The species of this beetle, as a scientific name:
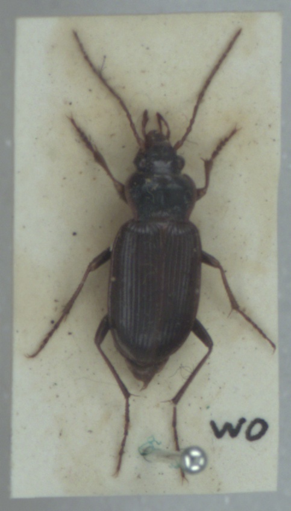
Nebria brevicollis
